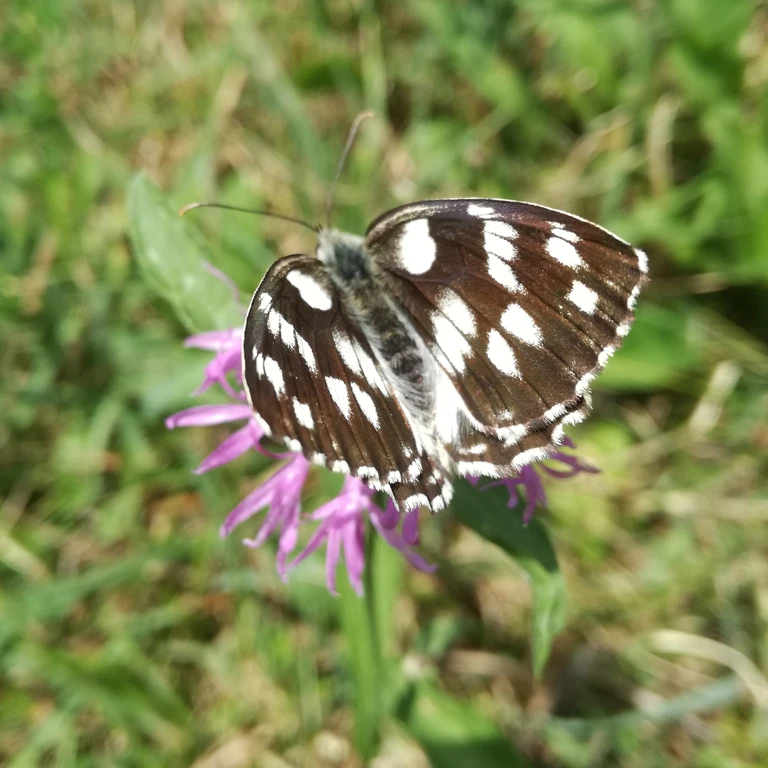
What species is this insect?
Melanargia galathea
